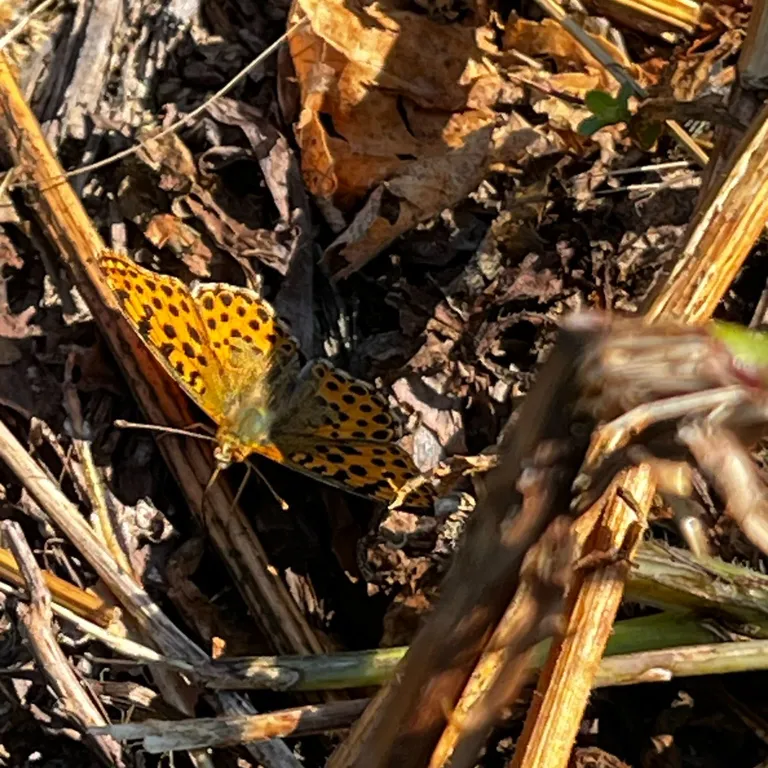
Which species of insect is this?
Issoria lathonia
